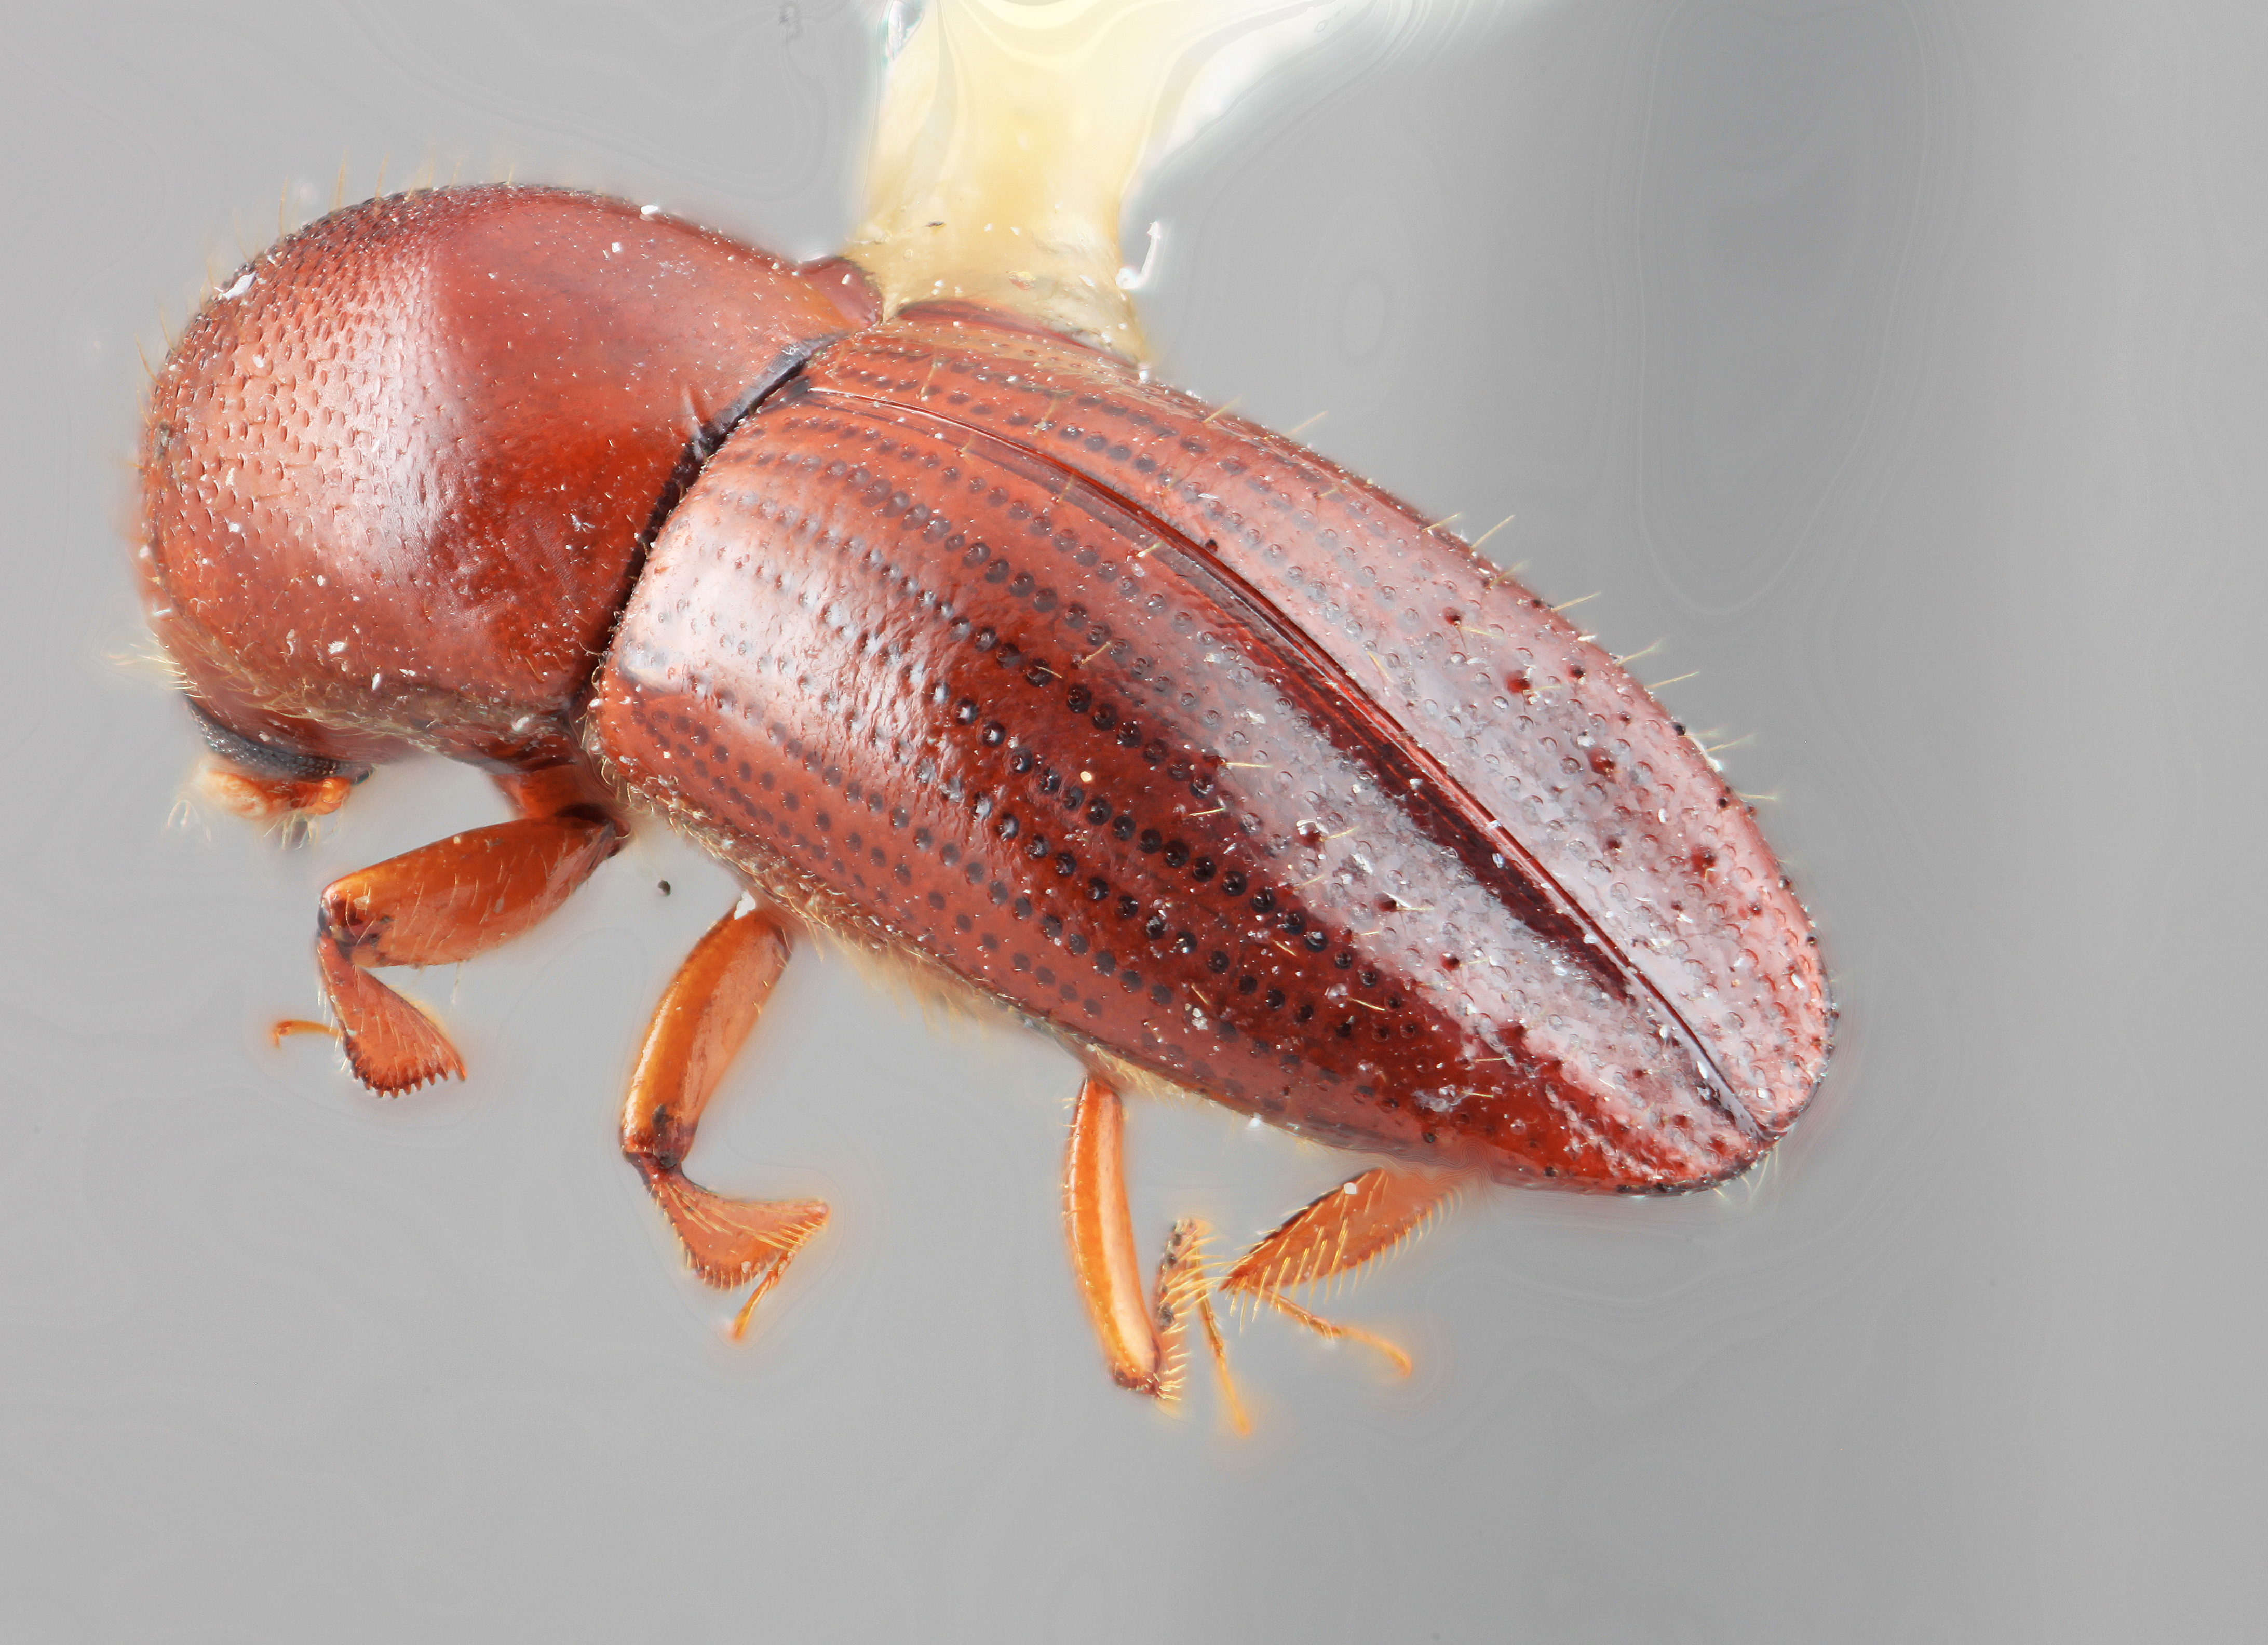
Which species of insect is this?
Xyleborus prolatus
